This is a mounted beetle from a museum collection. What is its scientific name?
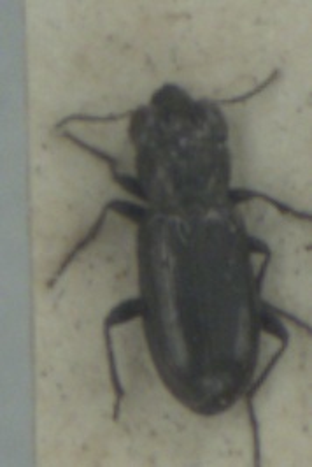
Notiophilus aquaticus
